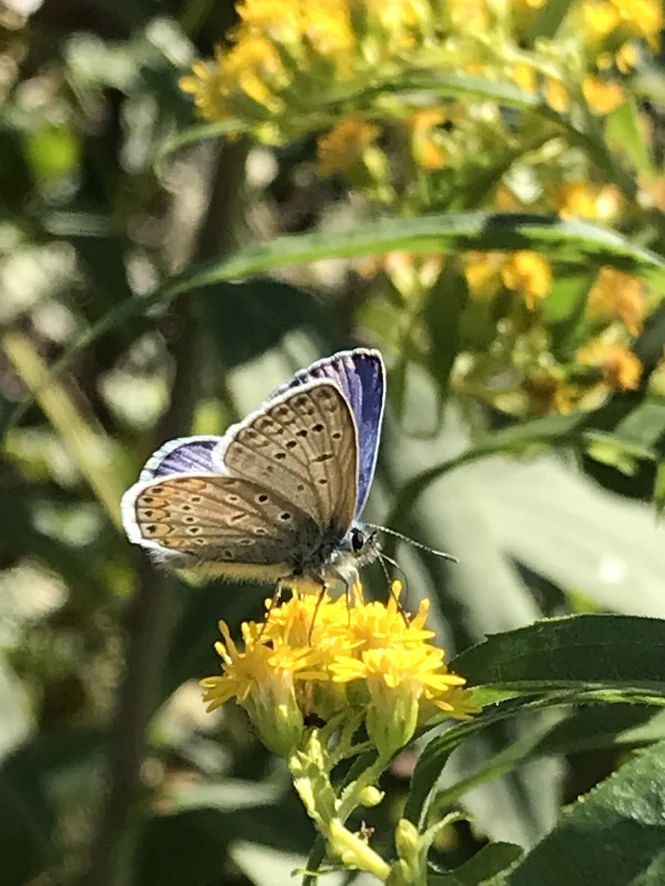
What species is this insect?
Polyommatus icarus
